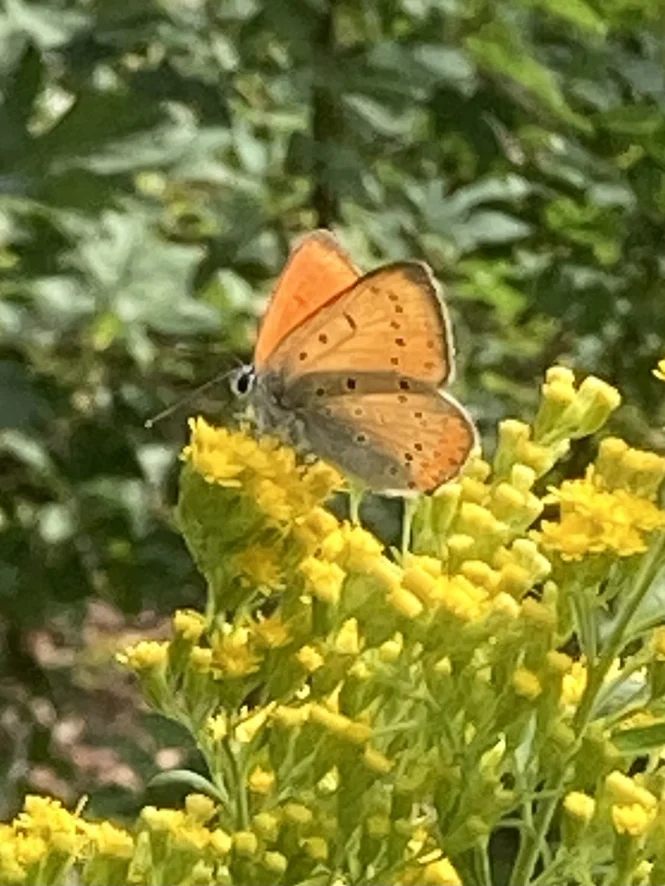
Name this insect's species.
Lycaena dispar
